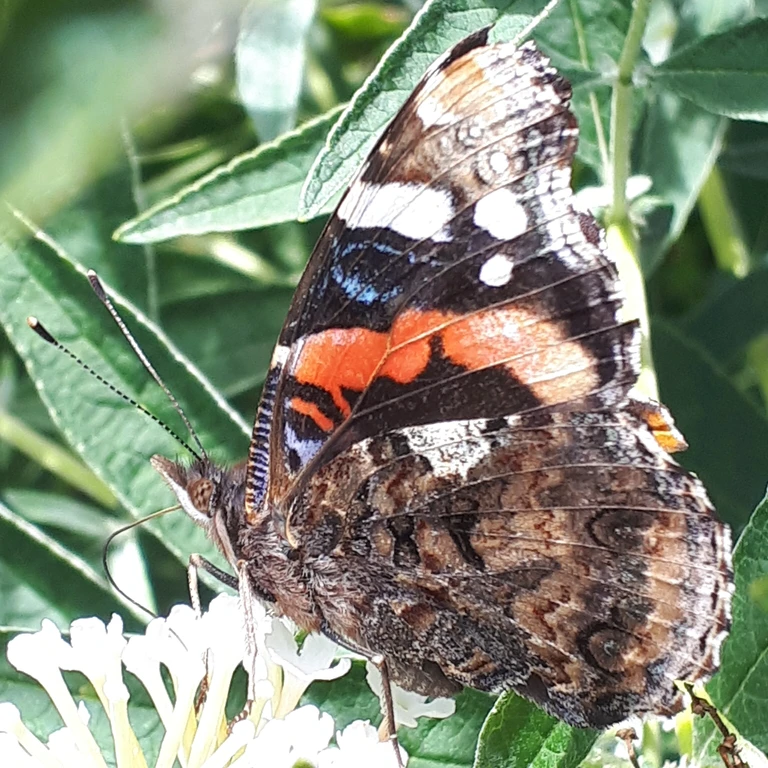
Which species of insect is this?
Vanessa atalanta
